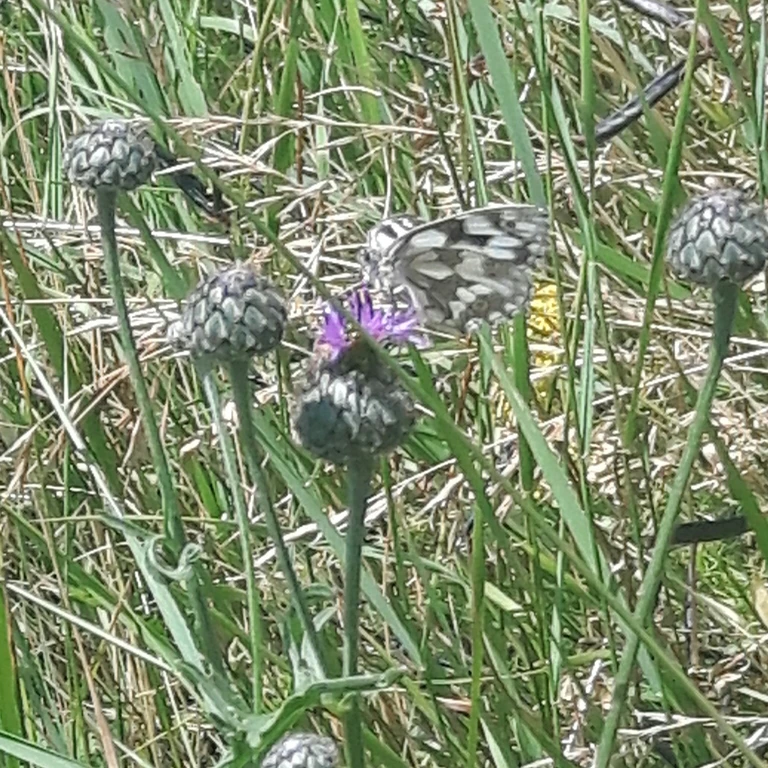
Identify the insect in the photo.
Melanargia galathea
